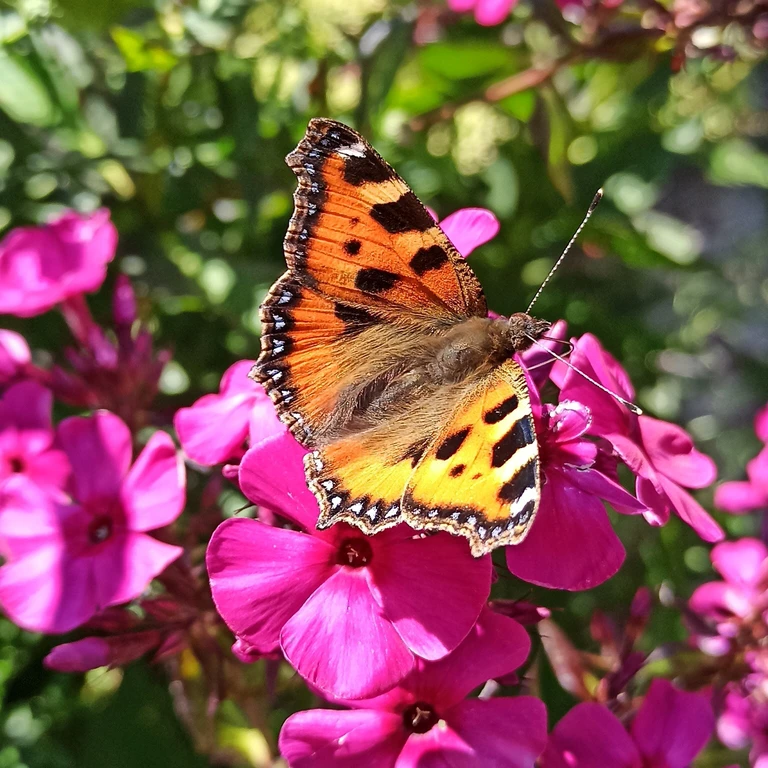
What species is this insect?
Aglais urticae
